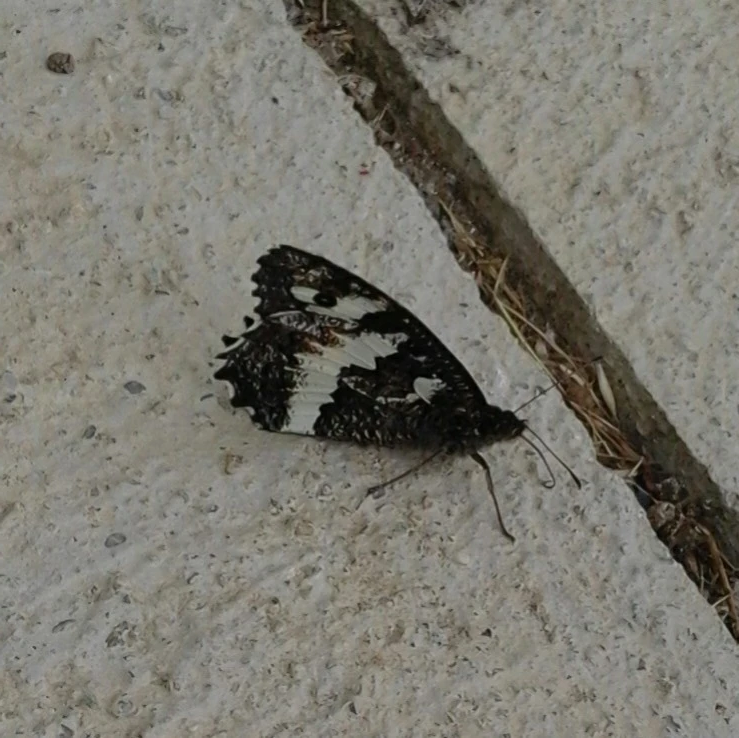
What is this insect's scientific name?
Brintesia circe
